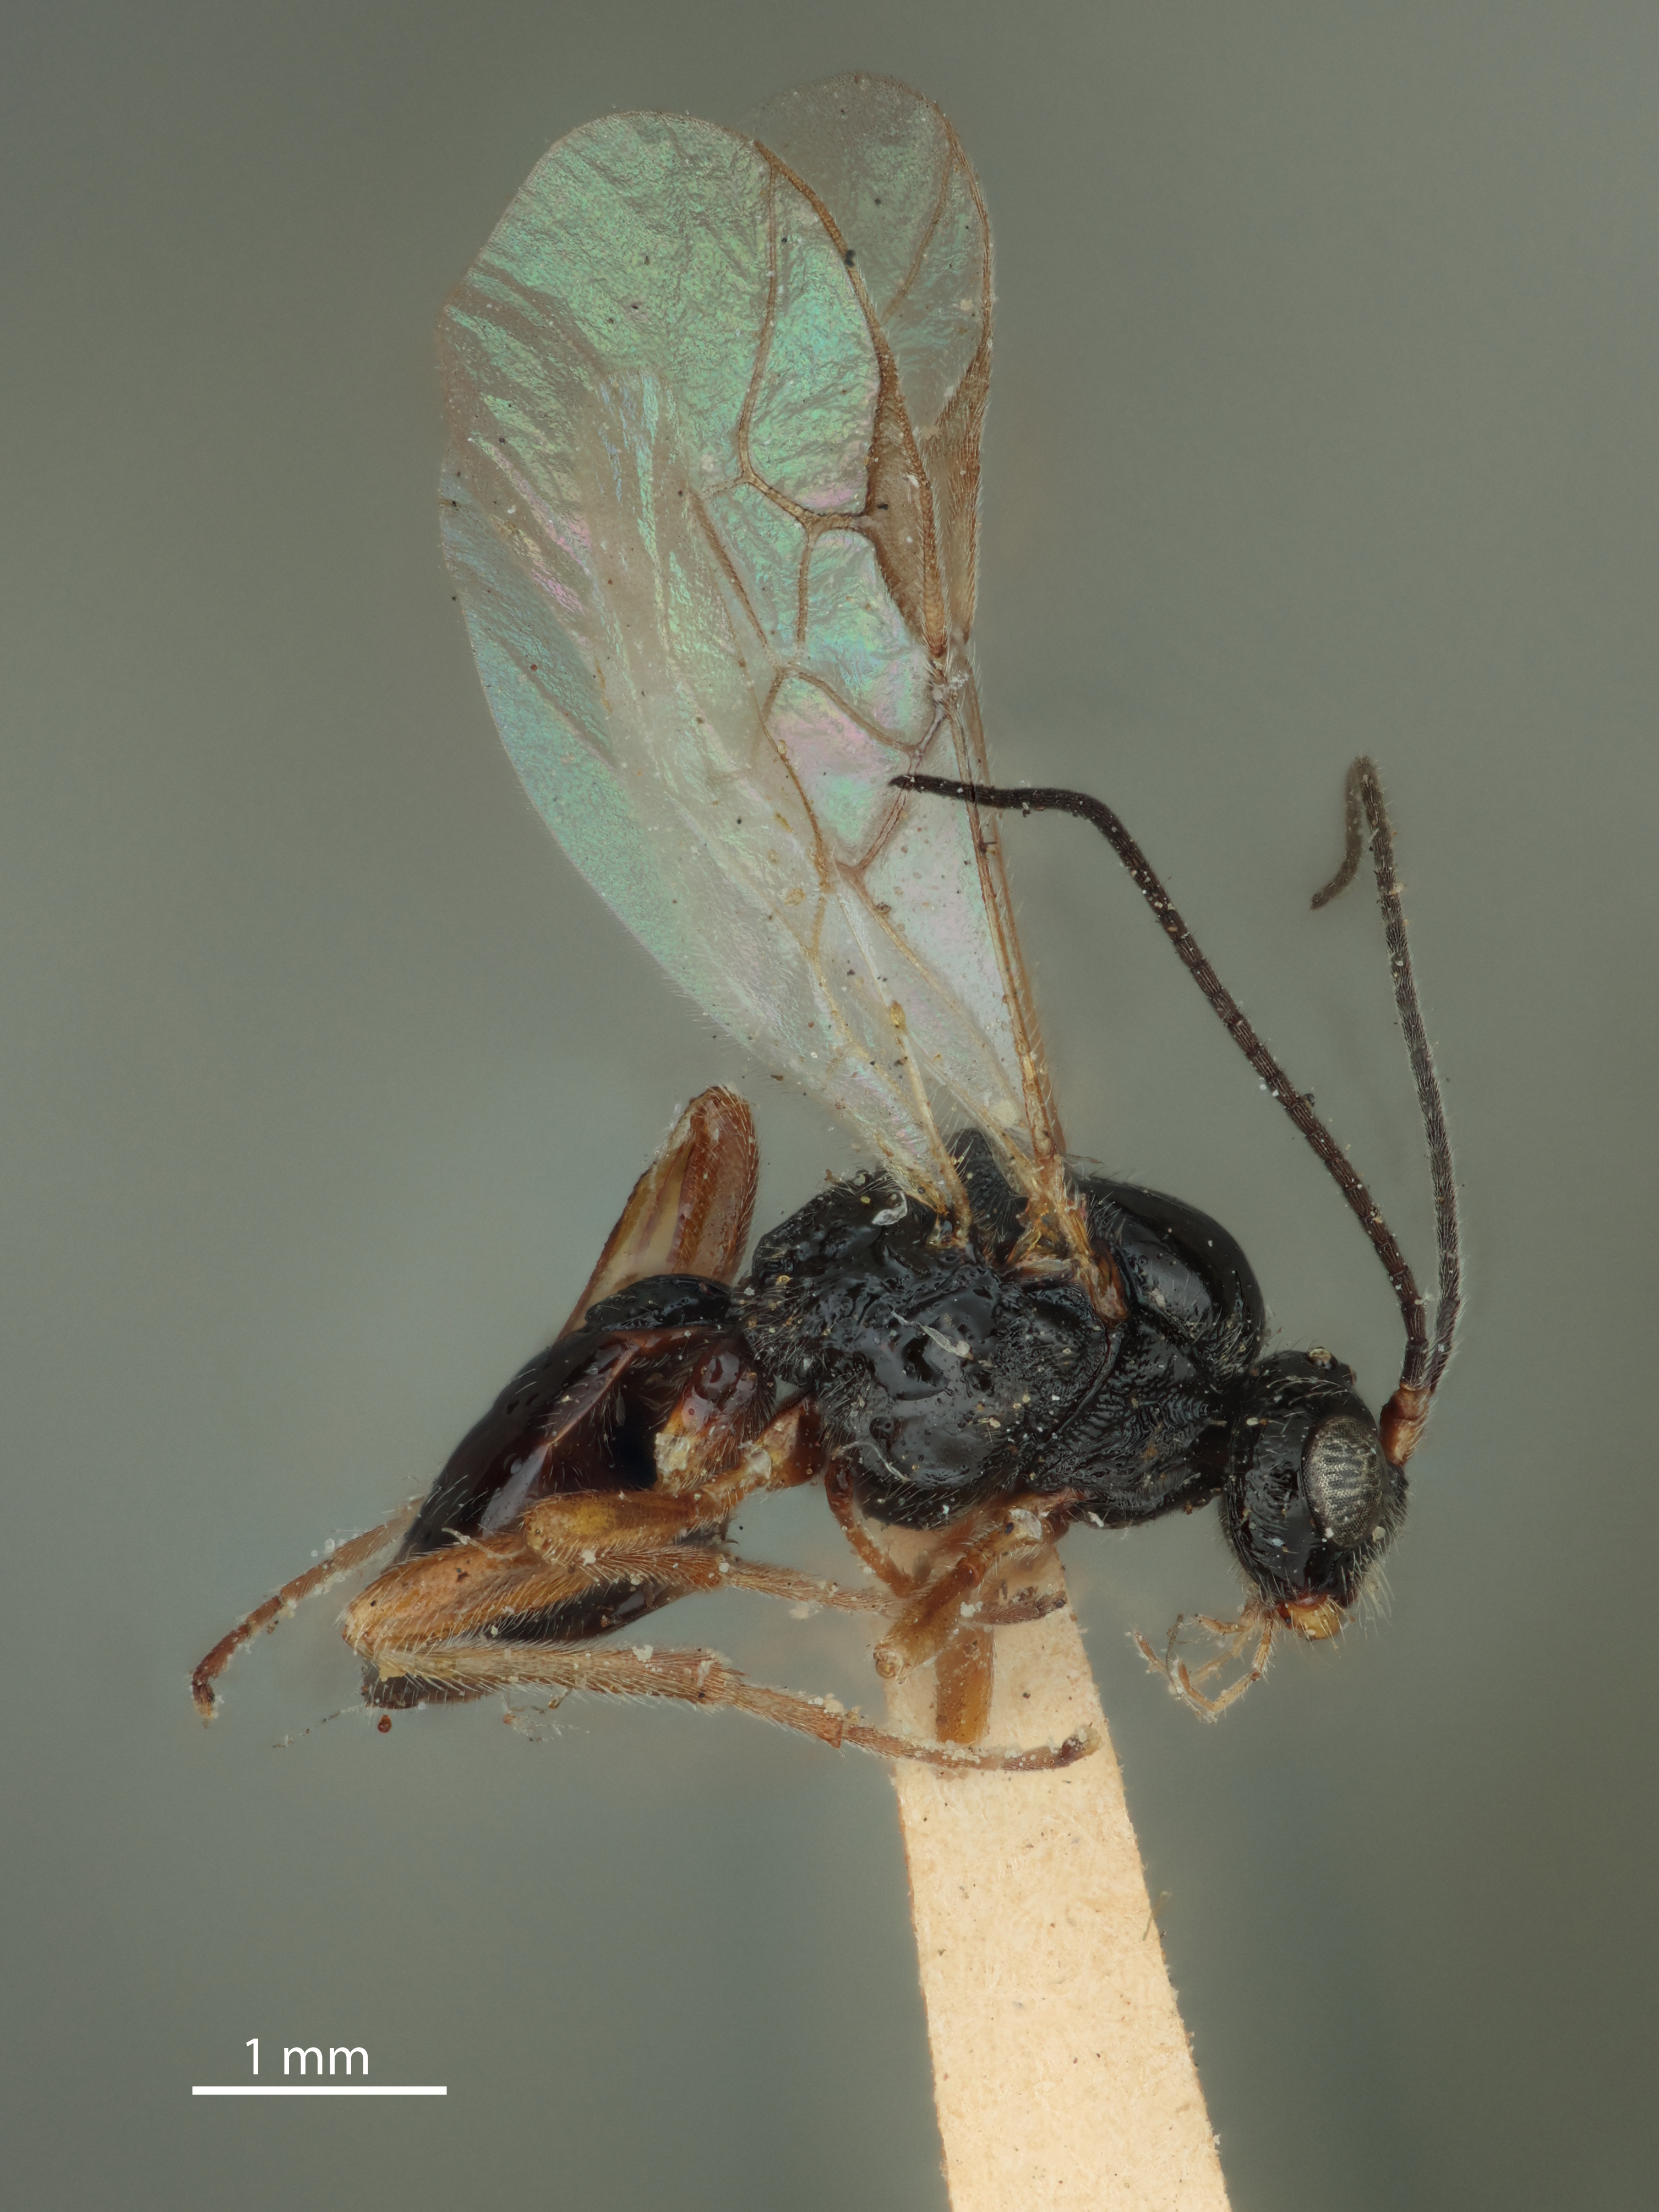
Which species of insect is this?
Opius pegomyiae
